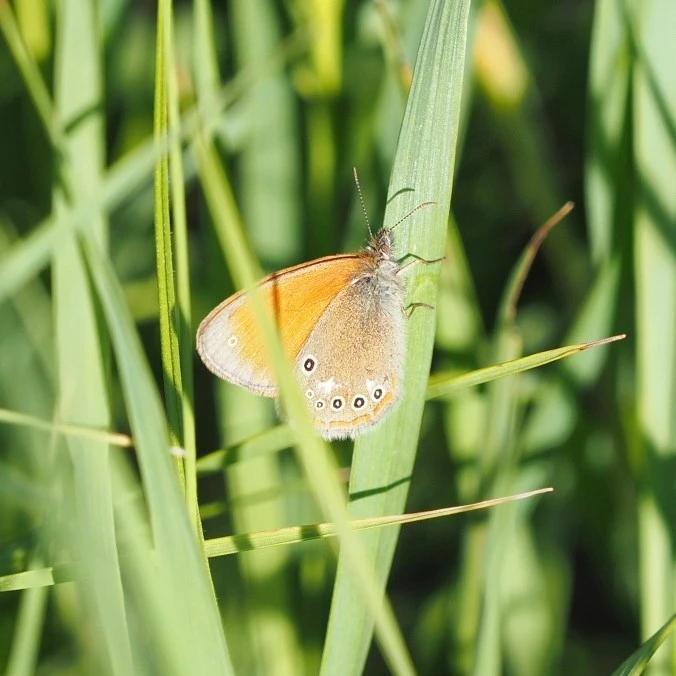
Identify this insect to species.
Coenonympha glycerion (also Coenonympha iphis)
